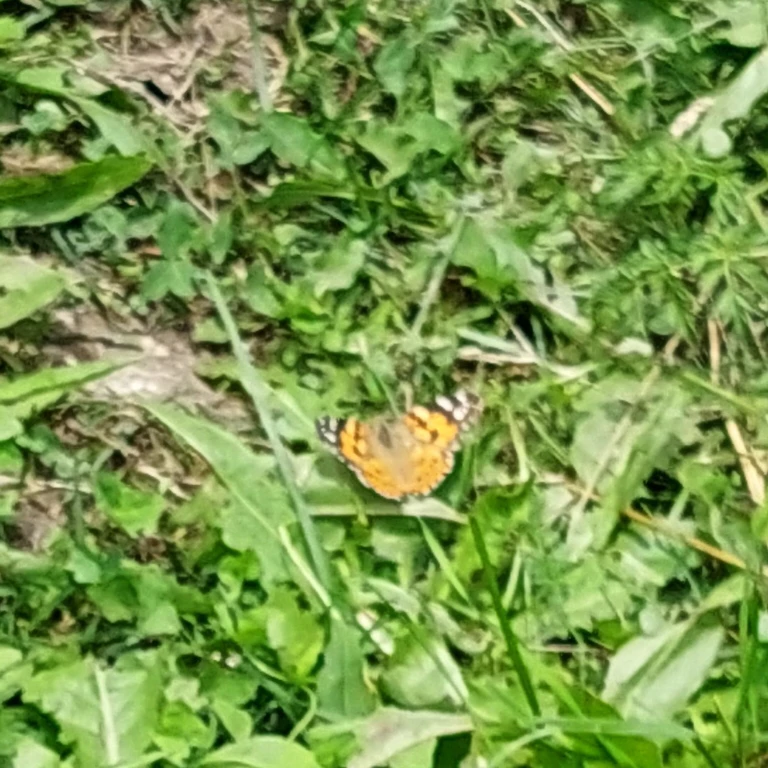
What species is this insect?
Vanessa cardui
